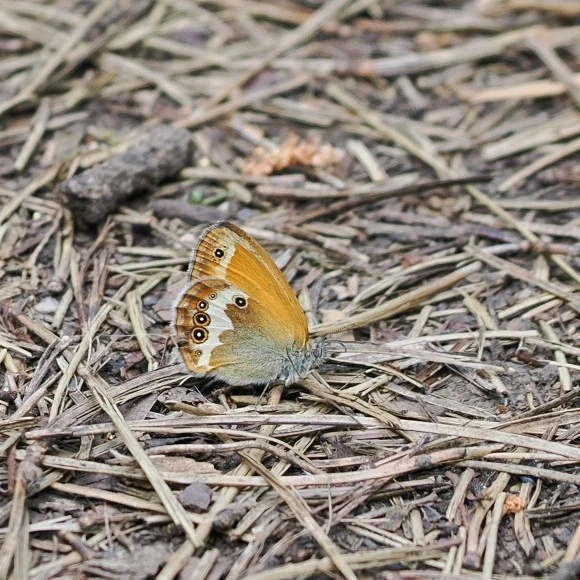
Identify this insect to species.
Coenonympha arcania
